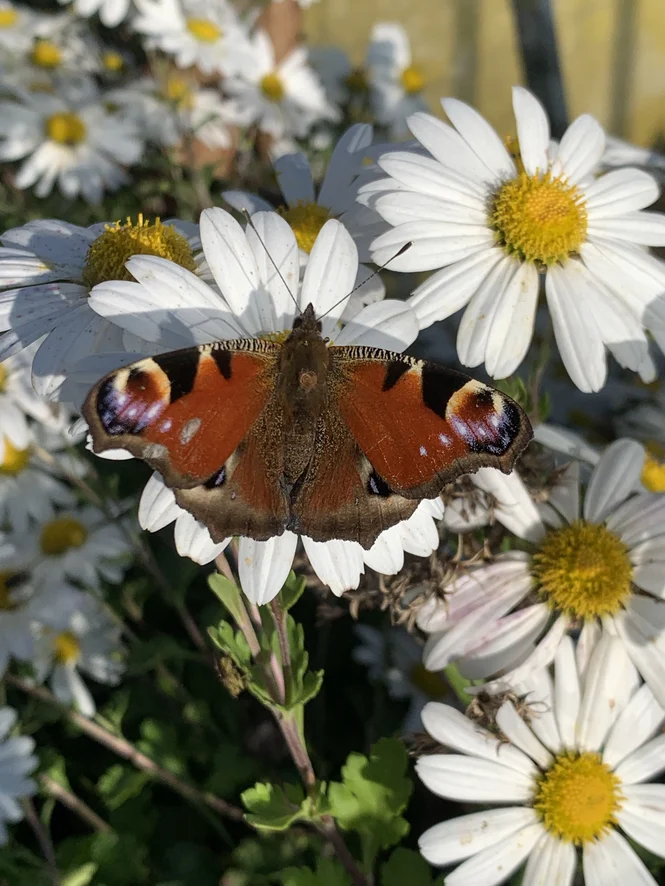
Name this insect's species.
Aglais io
